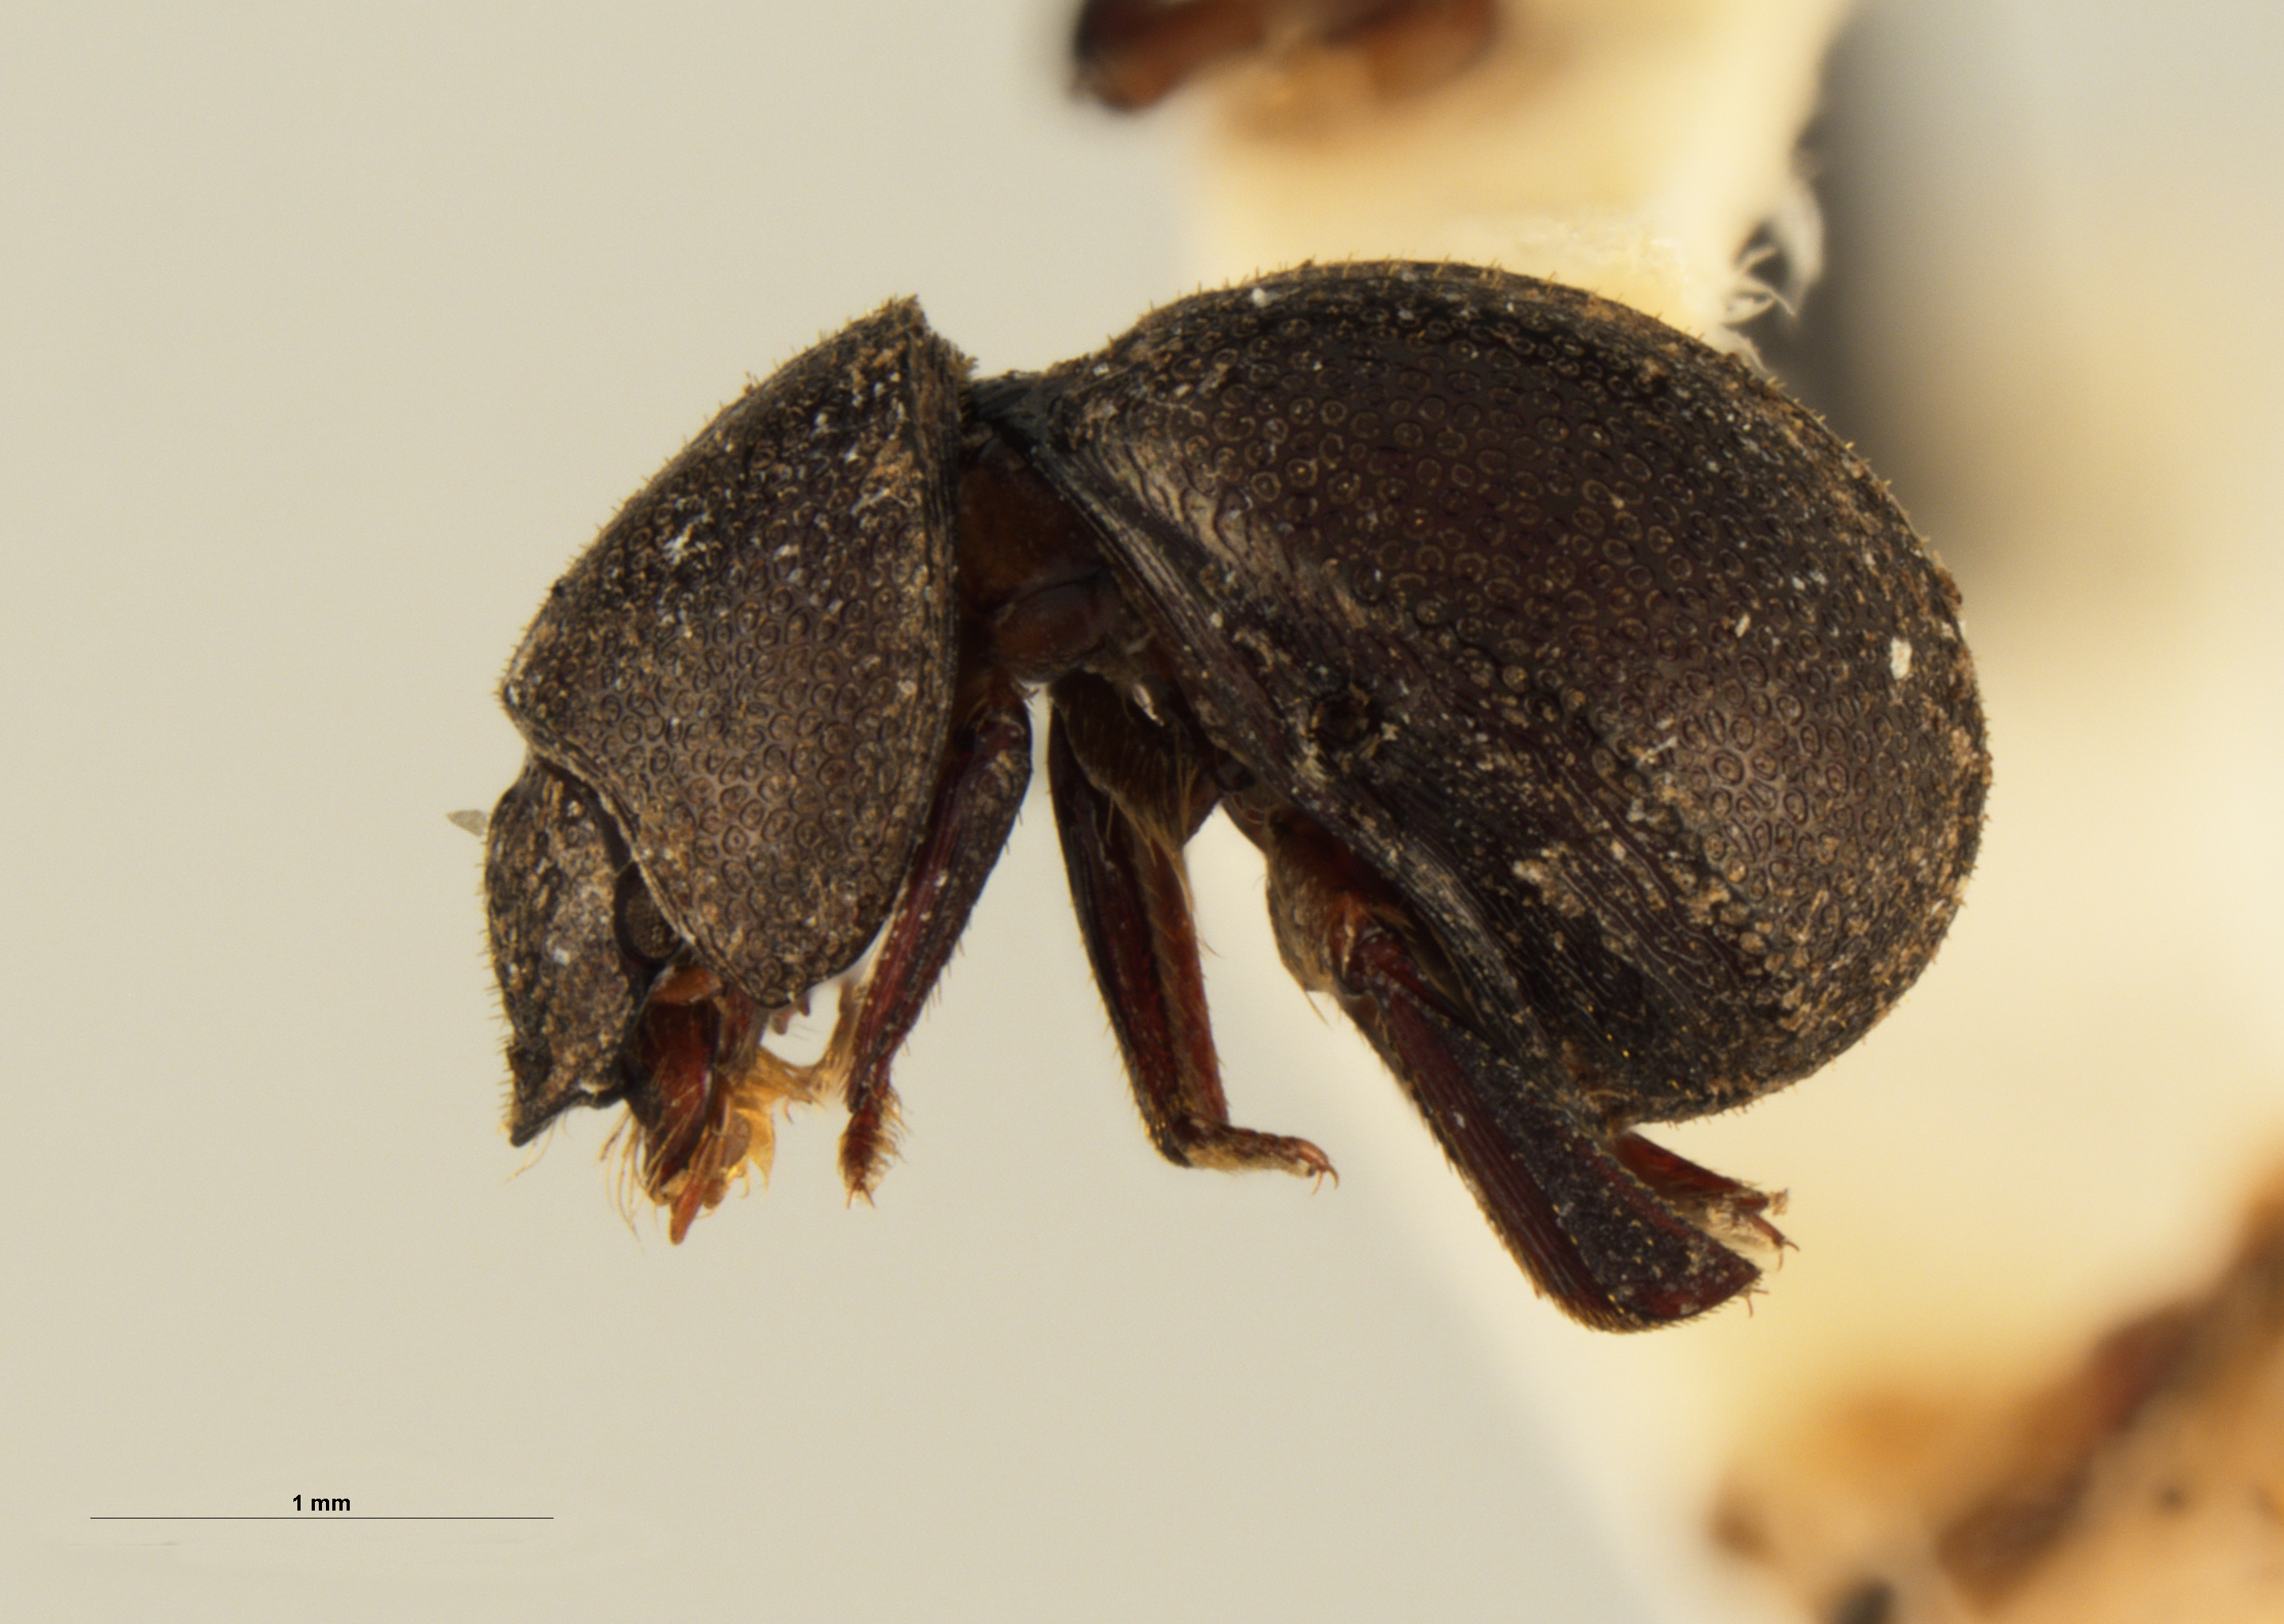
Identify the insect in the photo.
Nesopalla iviei
